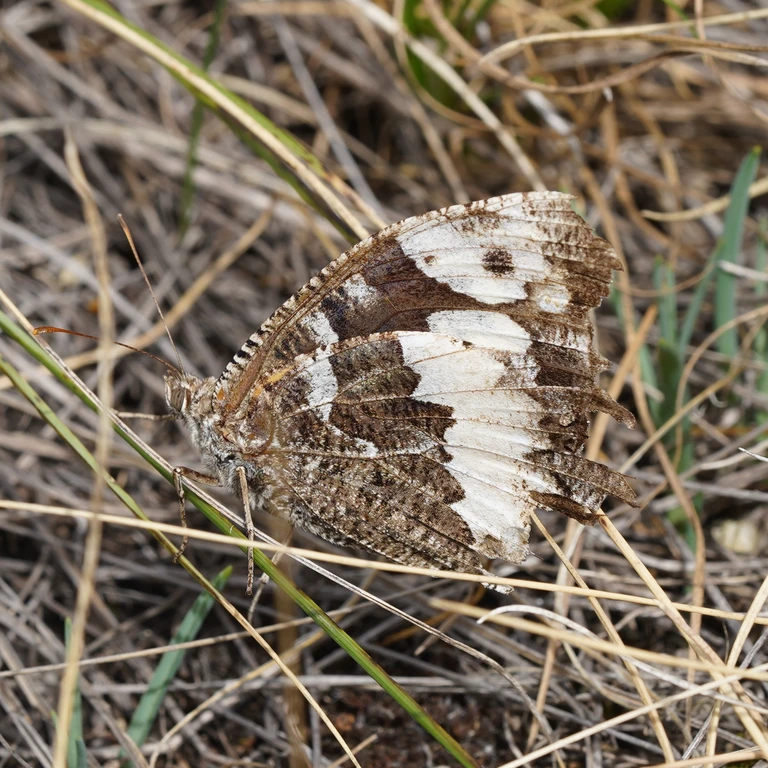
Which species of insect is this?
Brintesia circe
